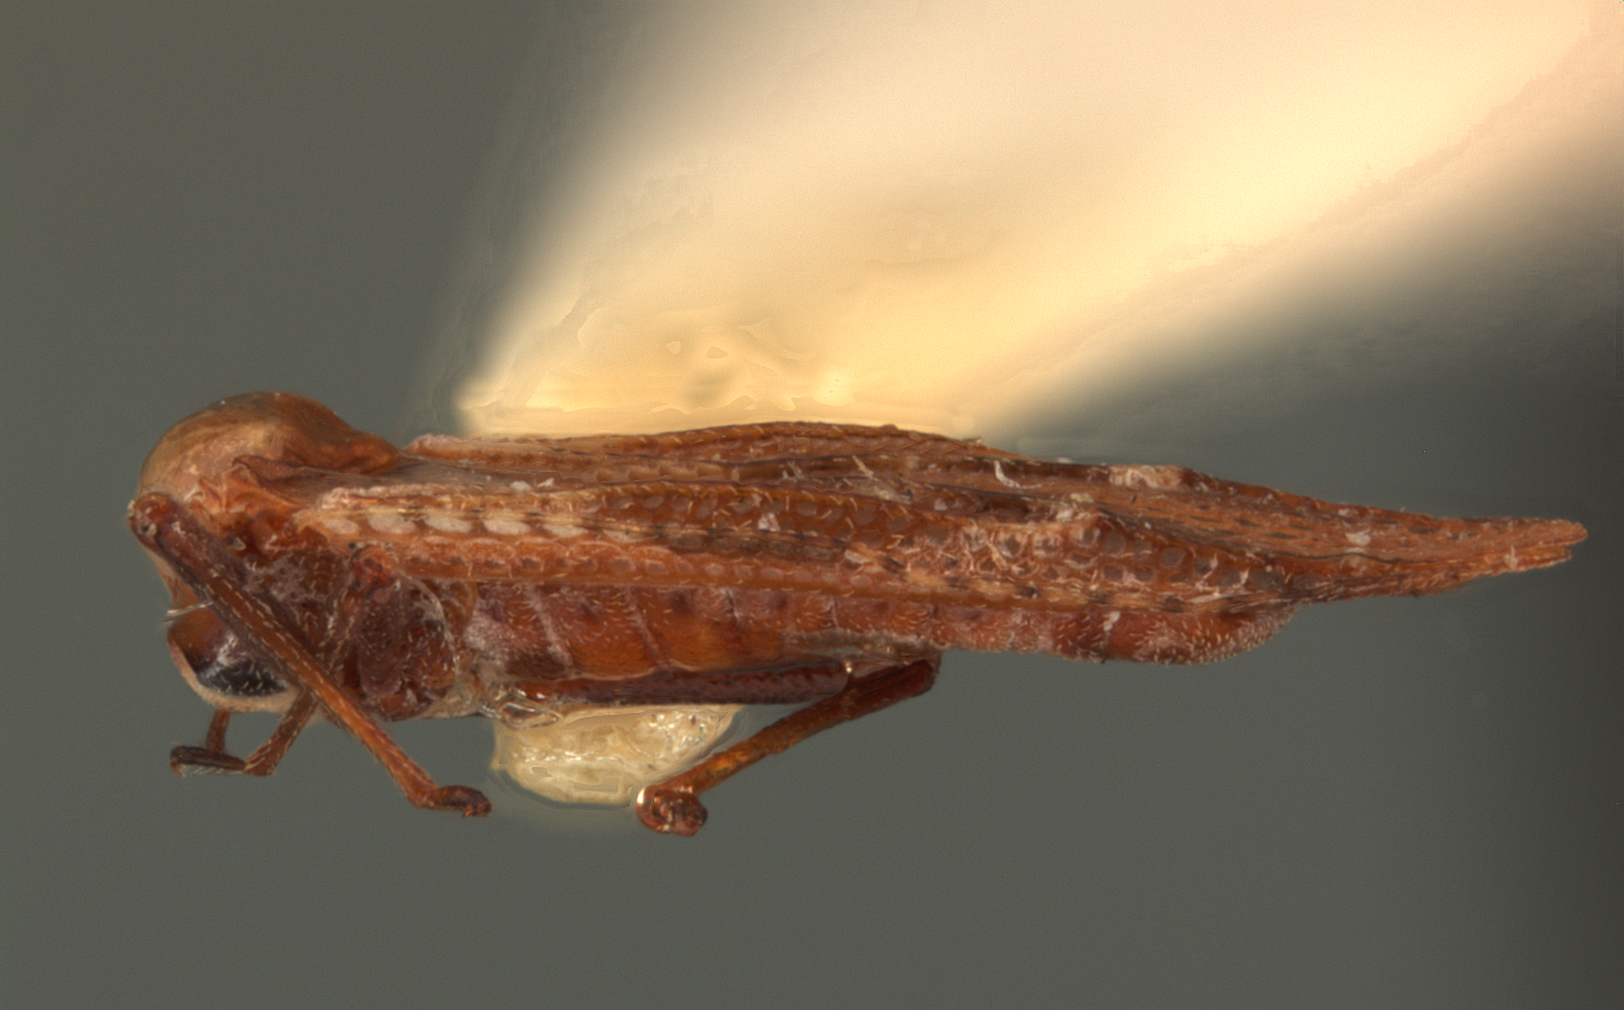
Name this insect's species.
Physatocheila enodis
